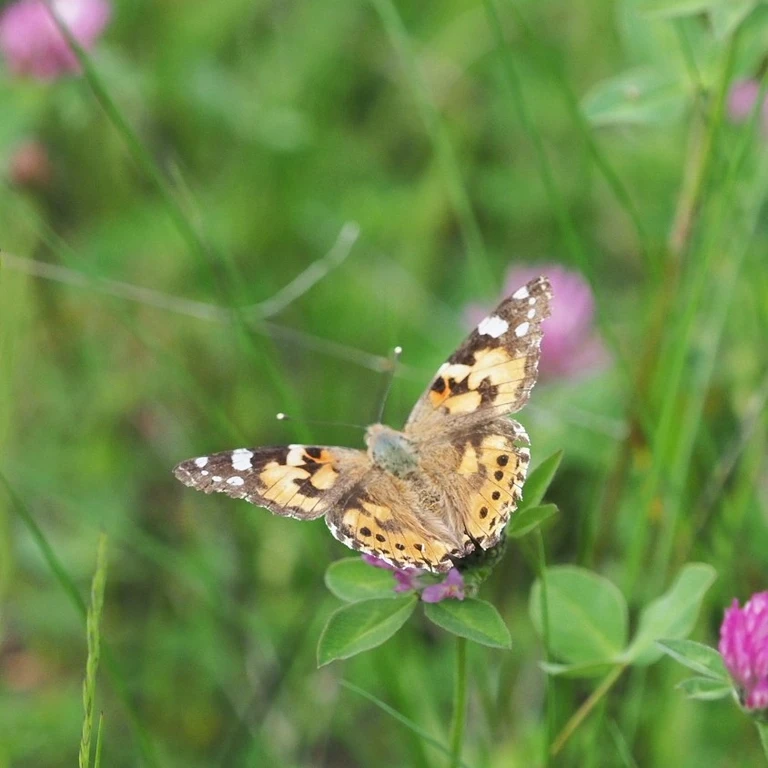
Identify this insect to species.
Vanessa cardui
